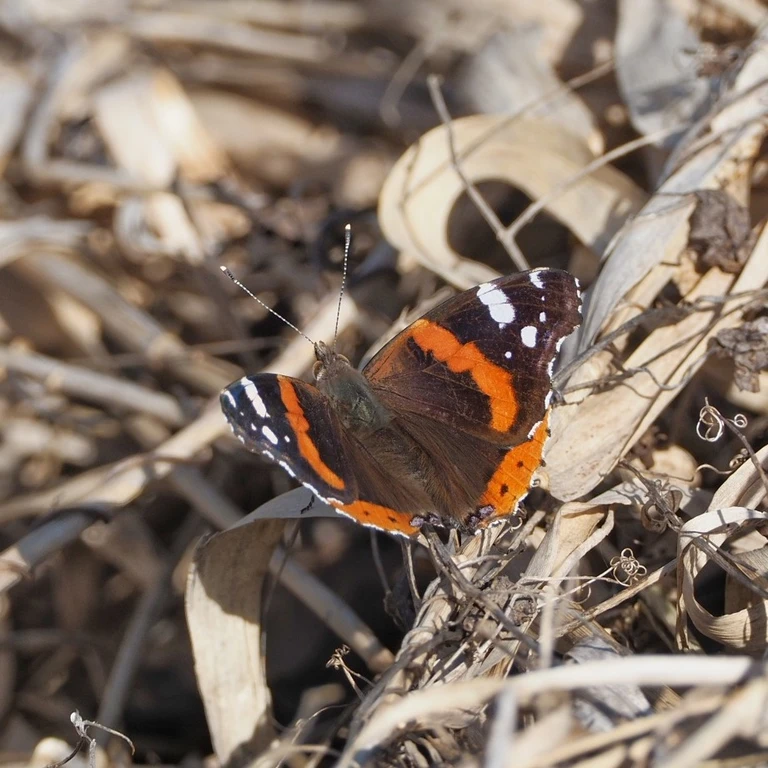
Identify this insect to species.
Vanessa atalanta
